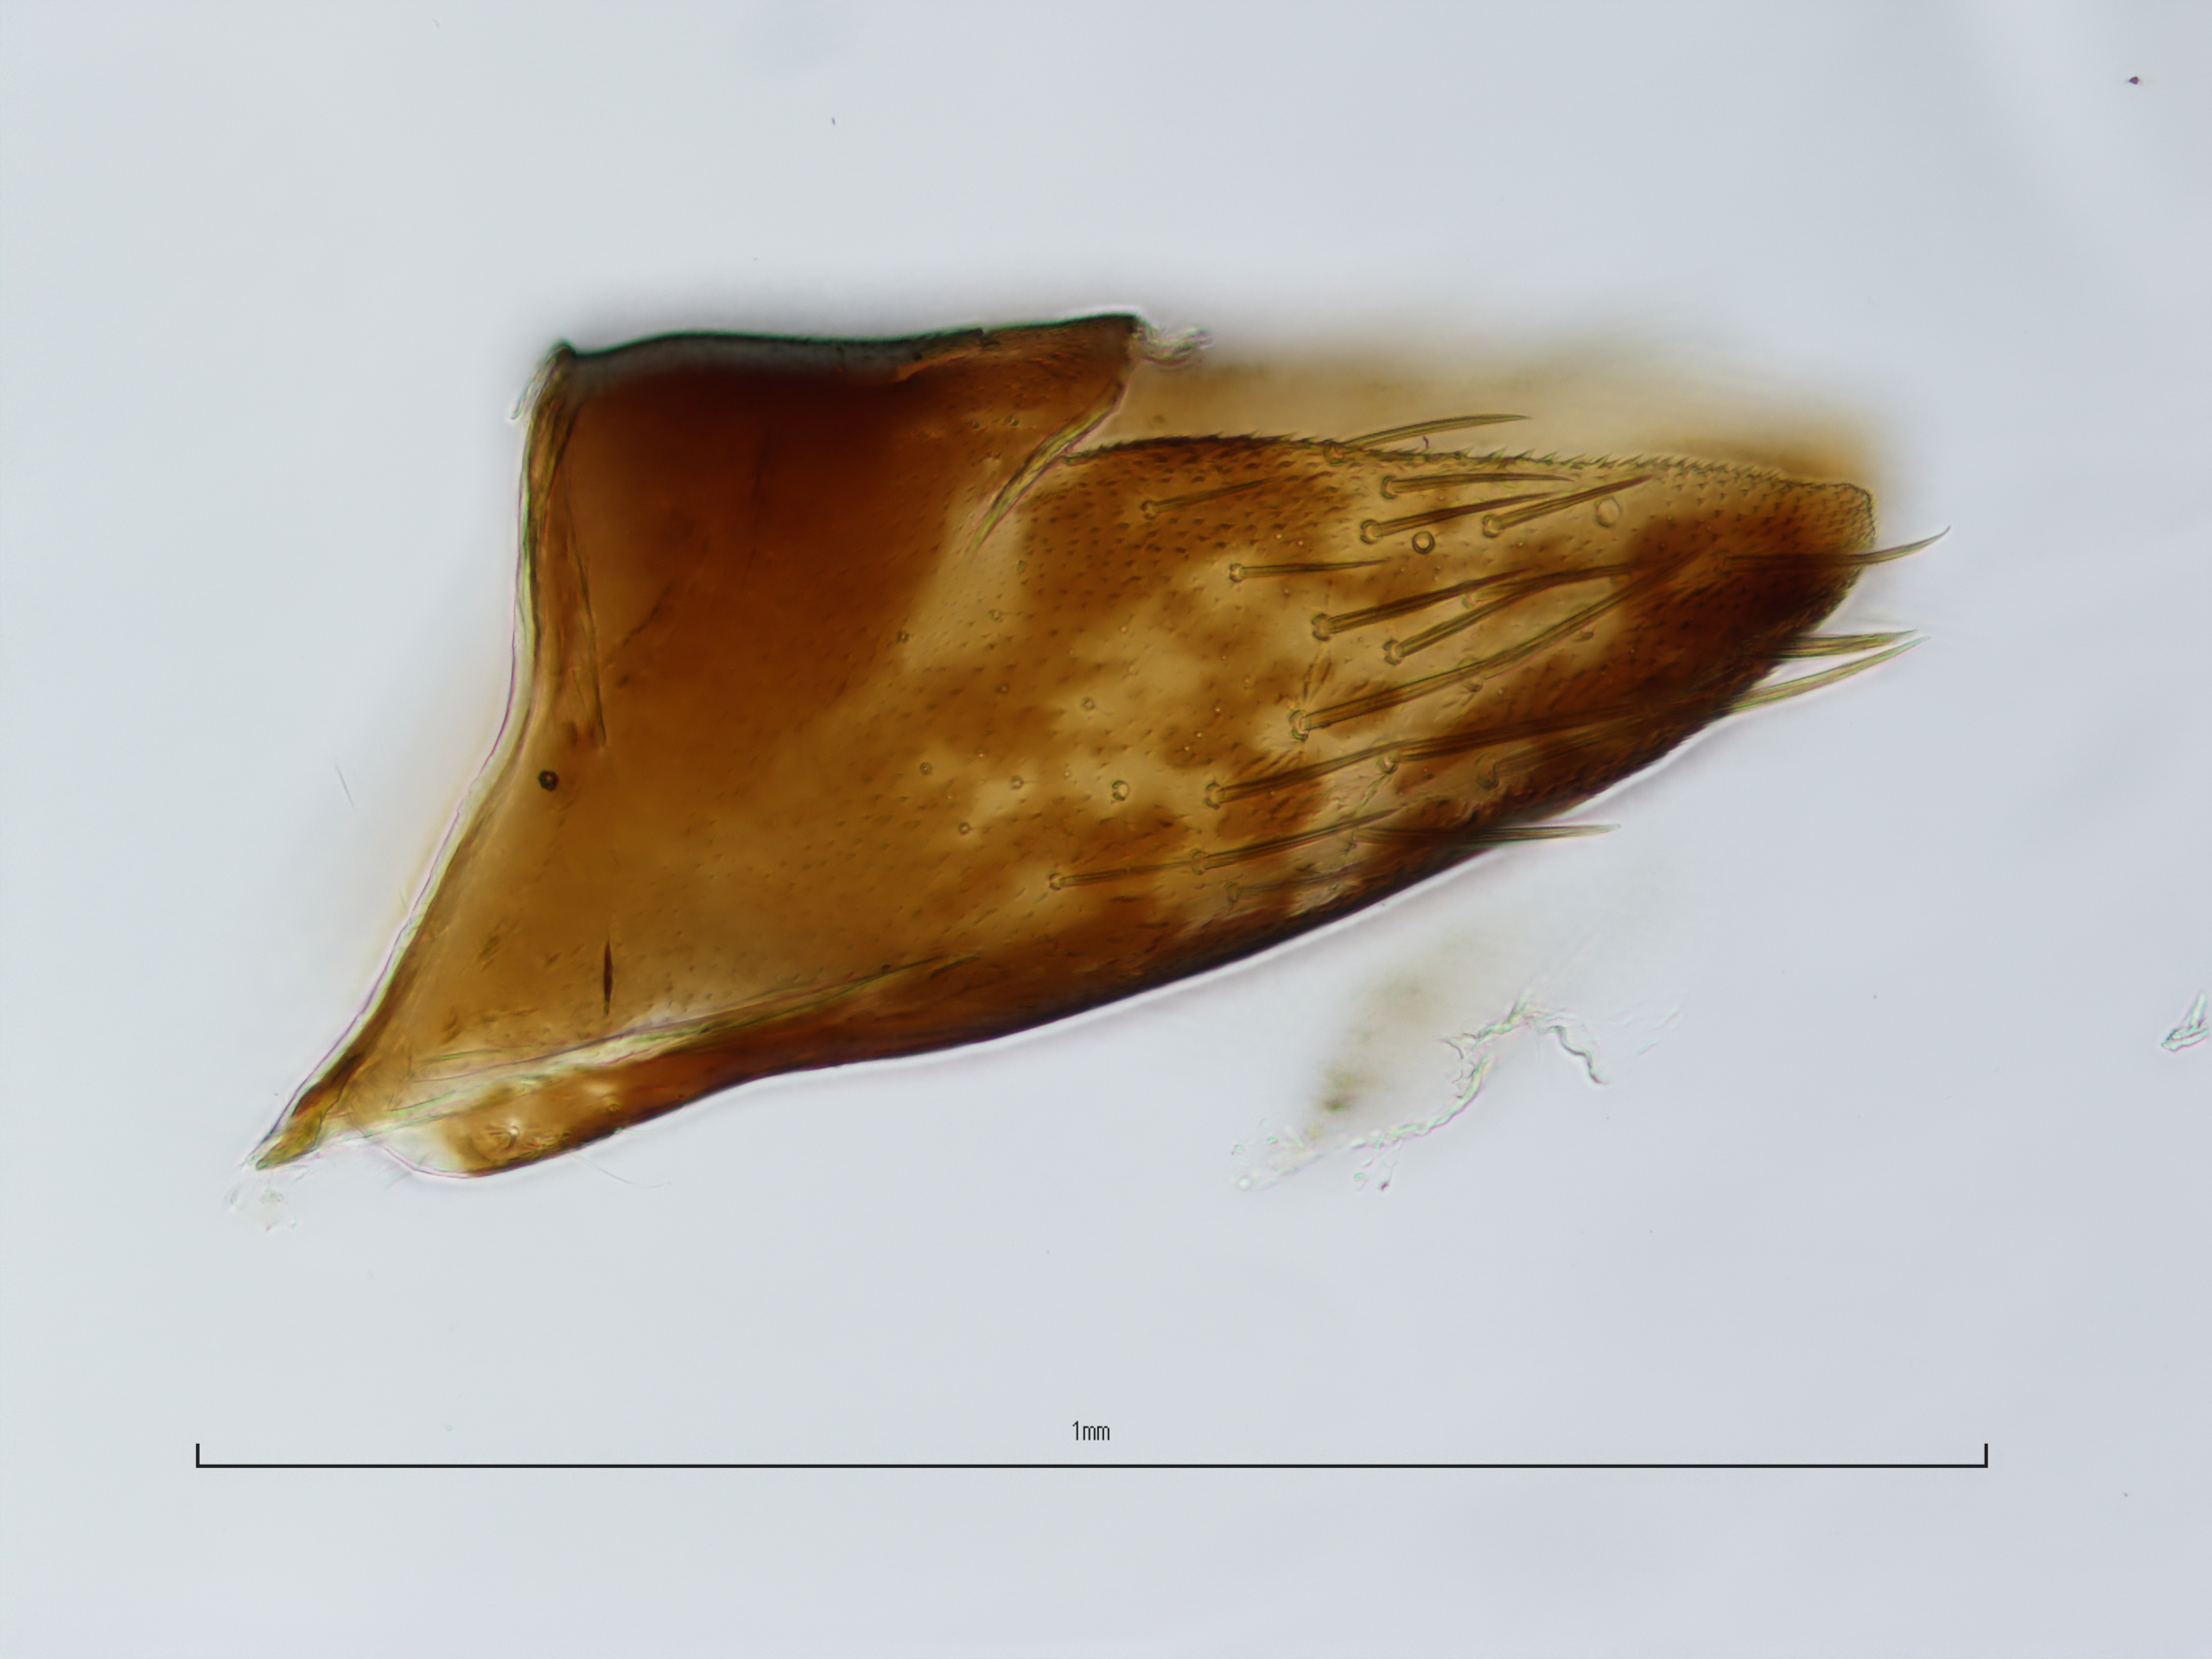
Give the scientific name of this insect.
Platymetopius nasutus
